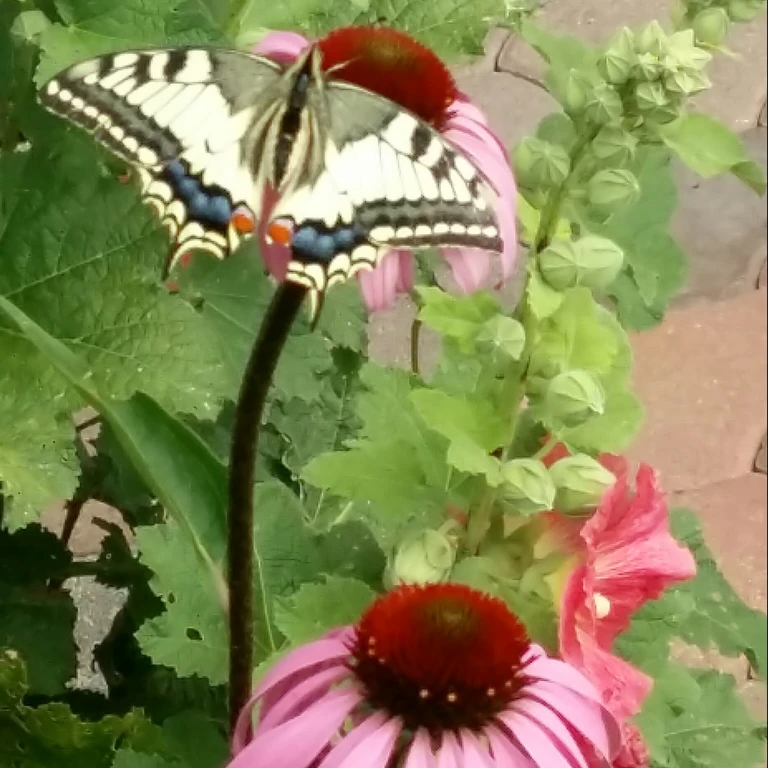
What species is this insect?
Papilio machaon
